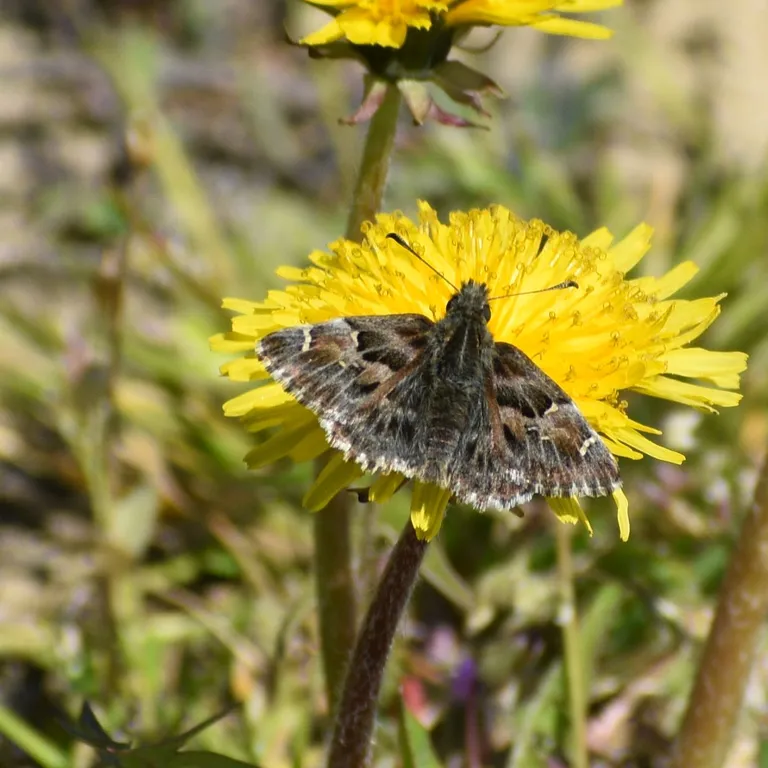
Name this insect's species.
Carcharodus alceae
